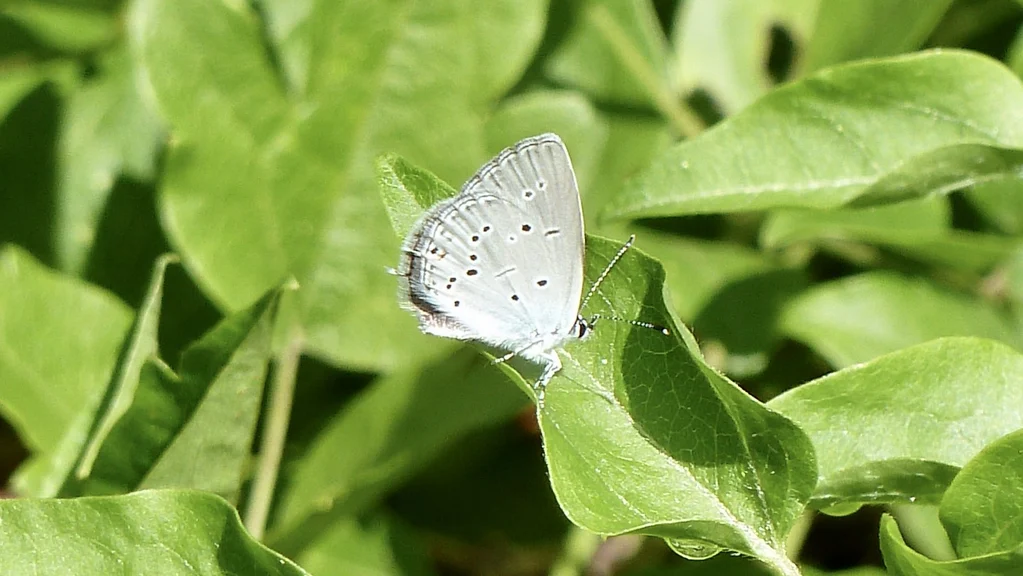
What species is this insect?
Cupido decolorata (also Elkalyce decolorata)
